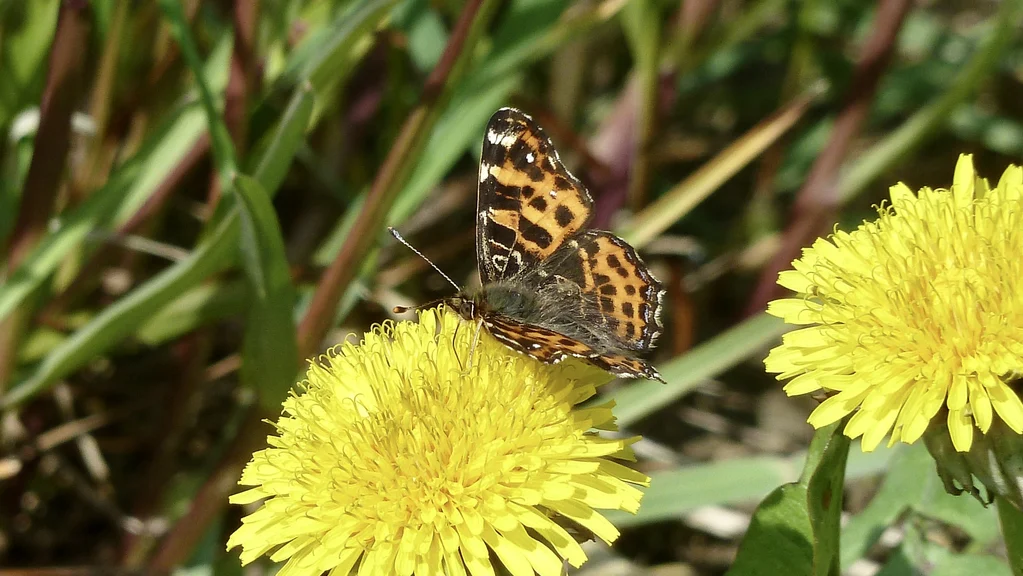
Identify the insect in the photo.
Araschnia levana
